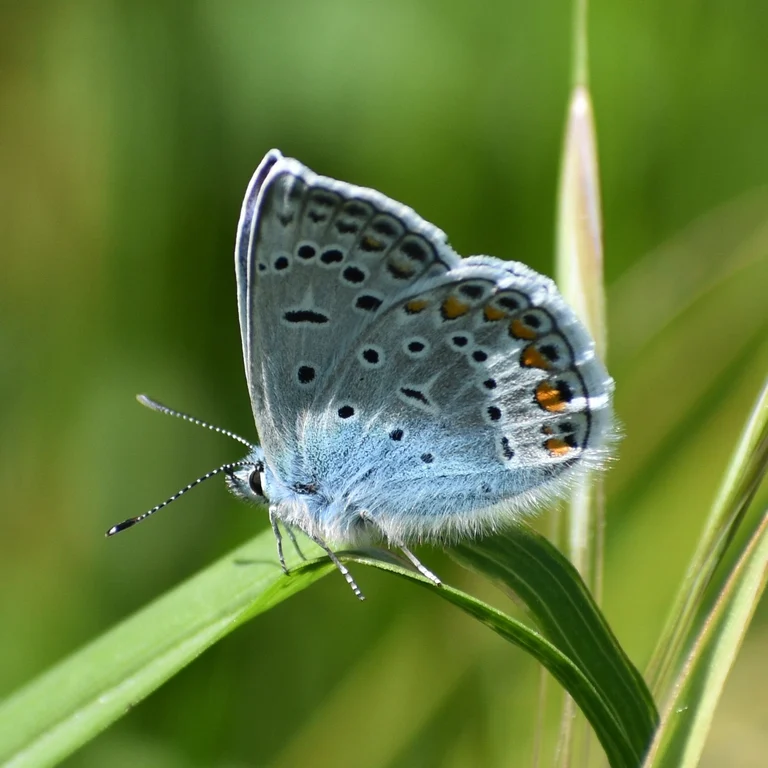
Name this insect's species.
Polyommatus icarus
